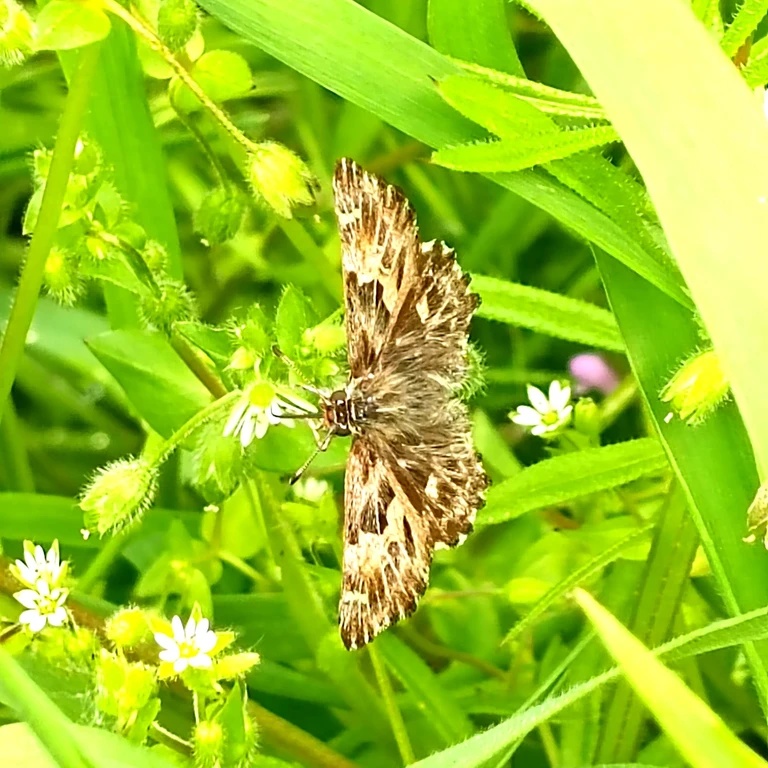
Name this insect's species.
Carcharodus alceae
